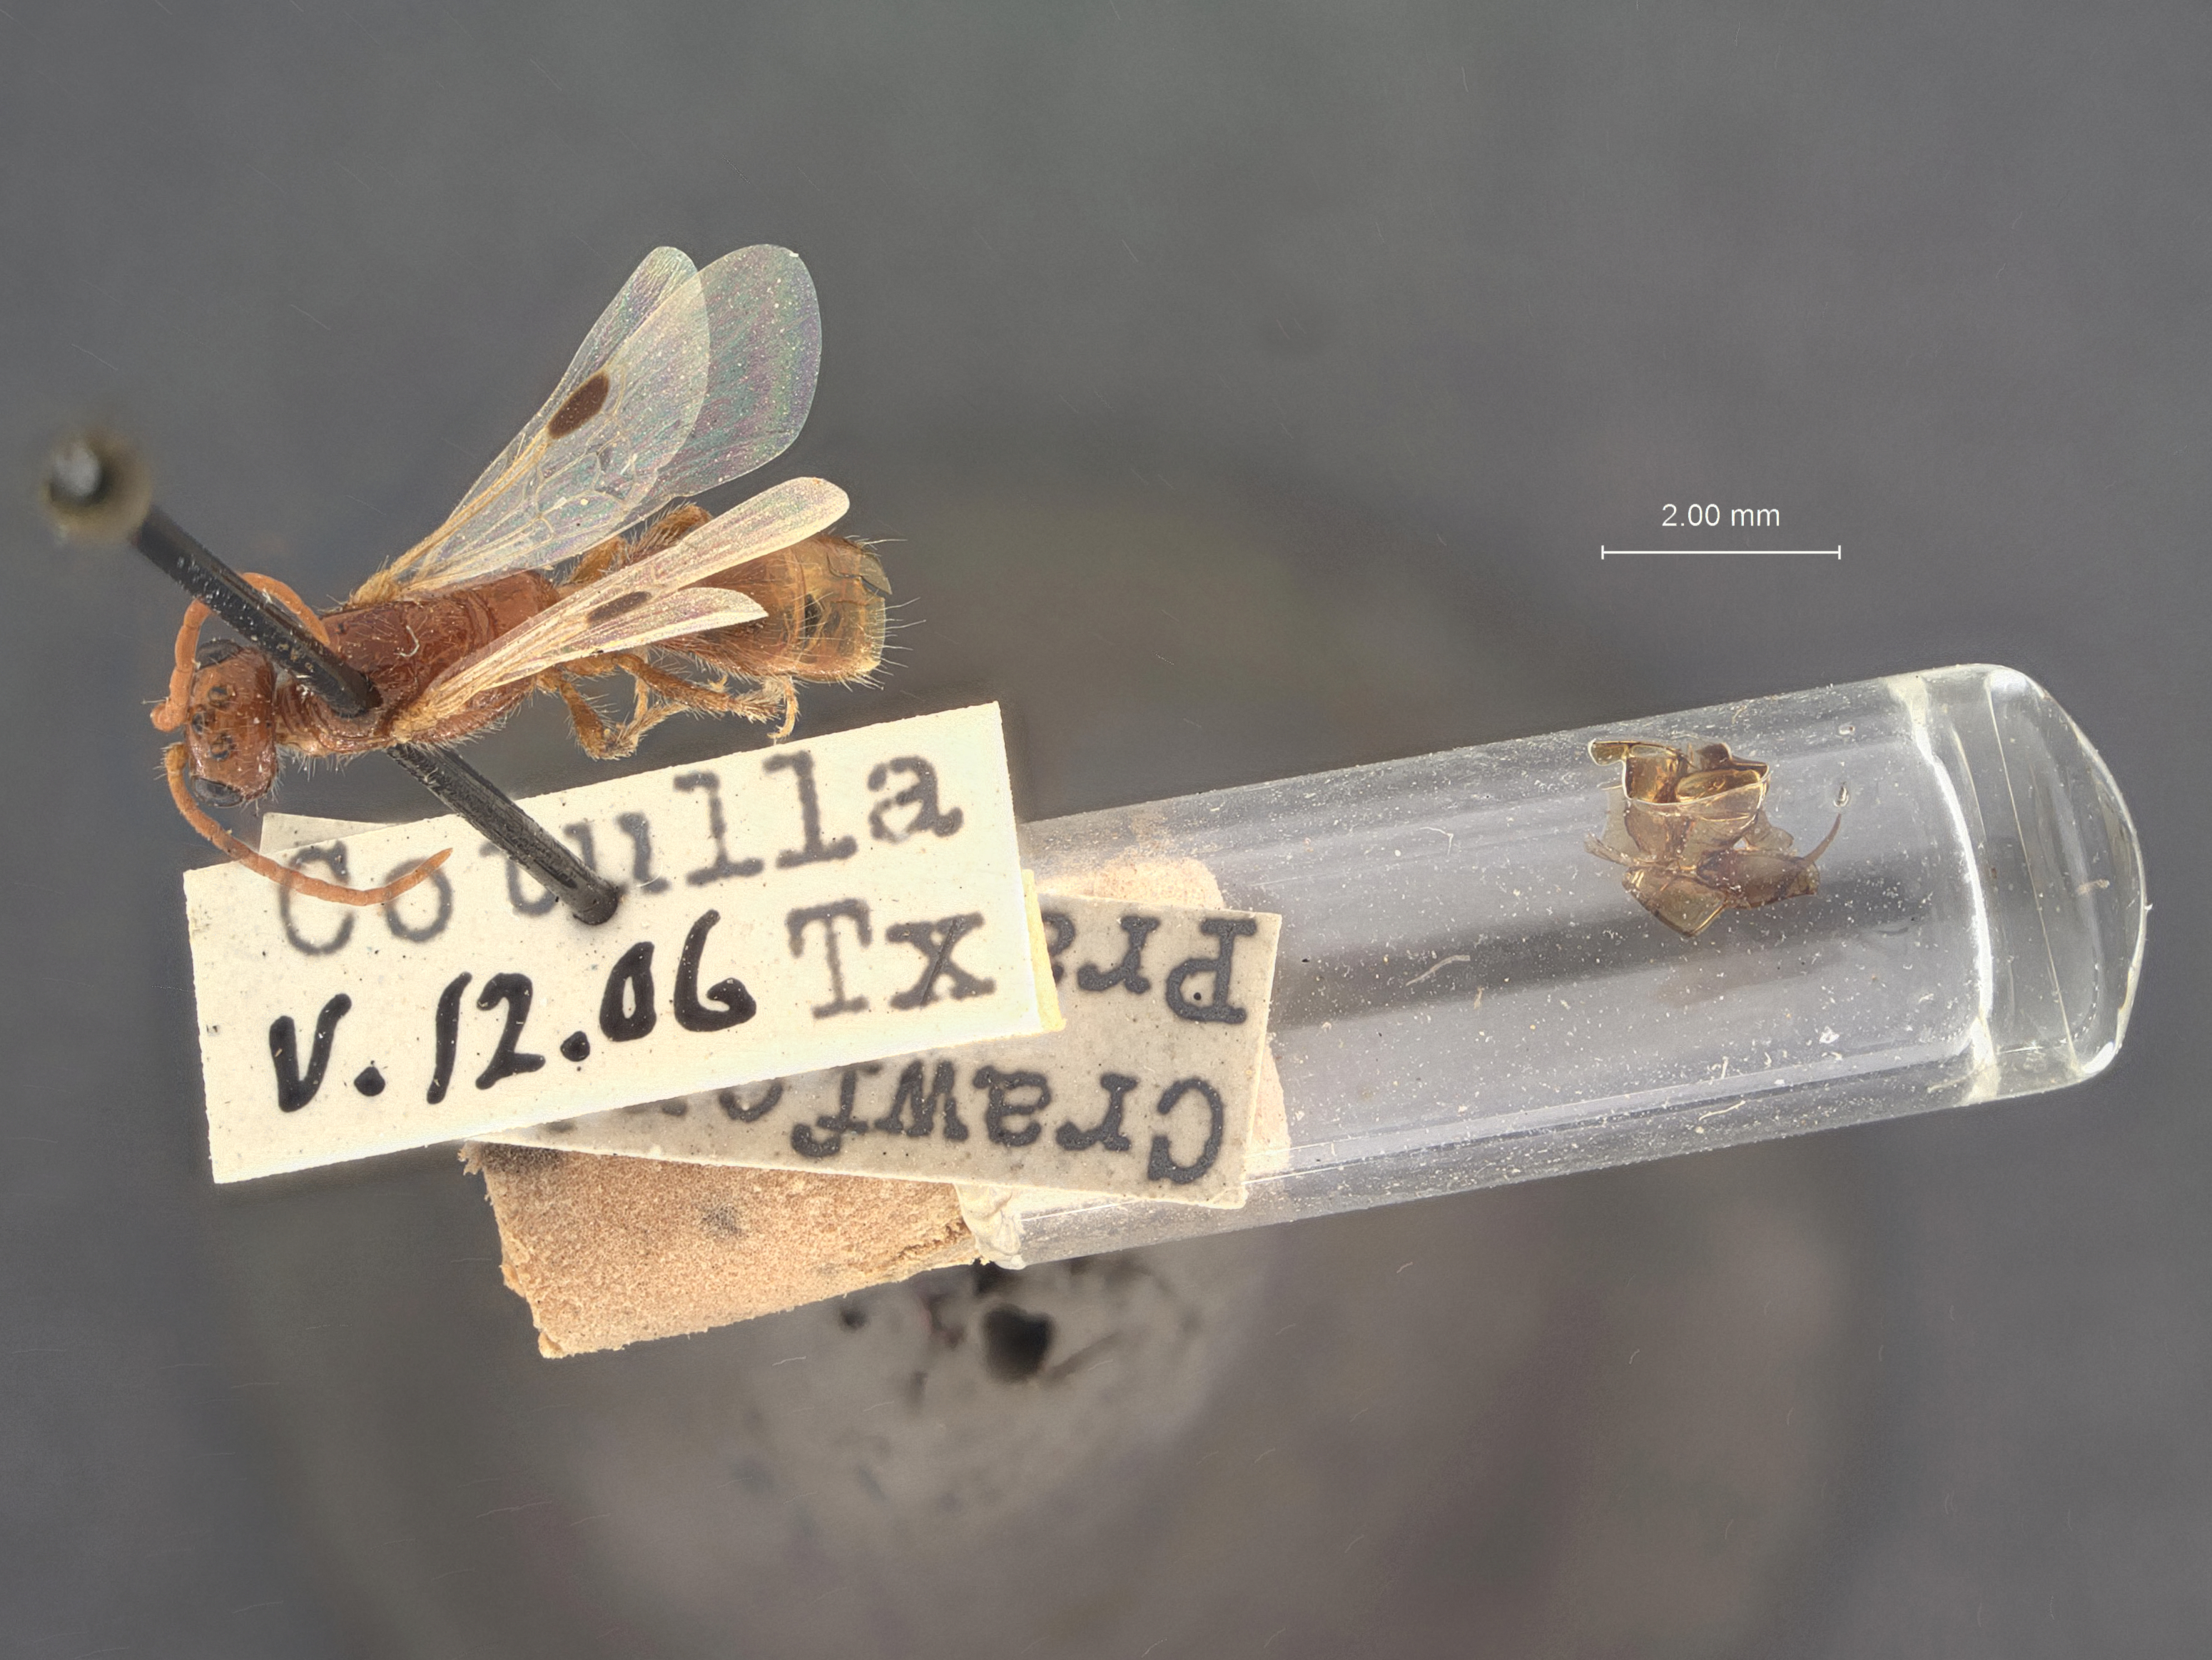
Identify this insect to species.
Brachycistis texana
